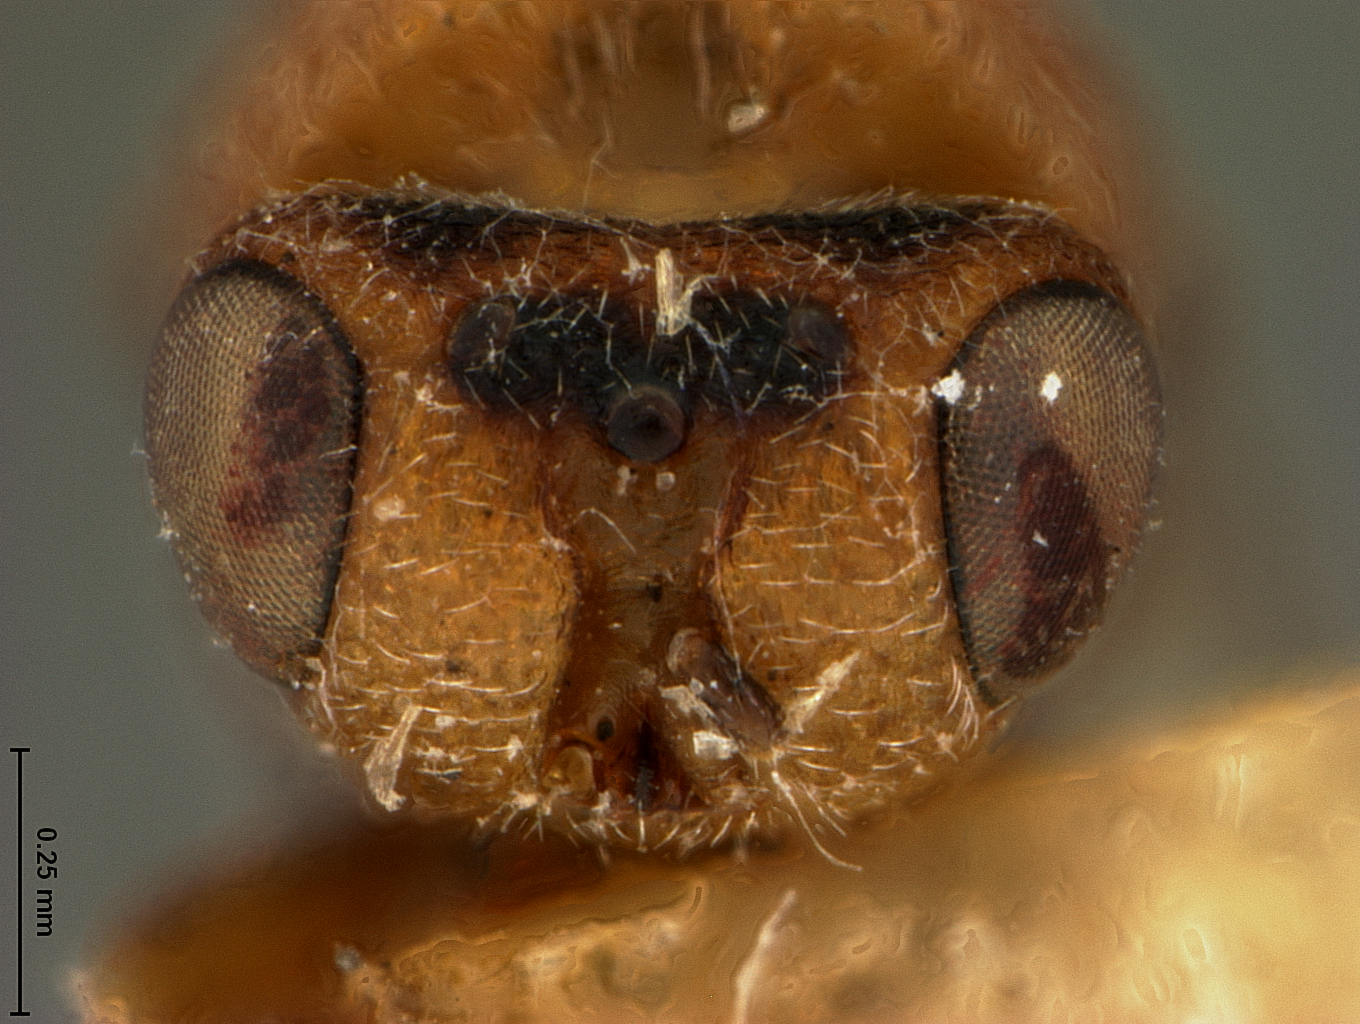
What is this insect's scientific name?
Systole koebelei
